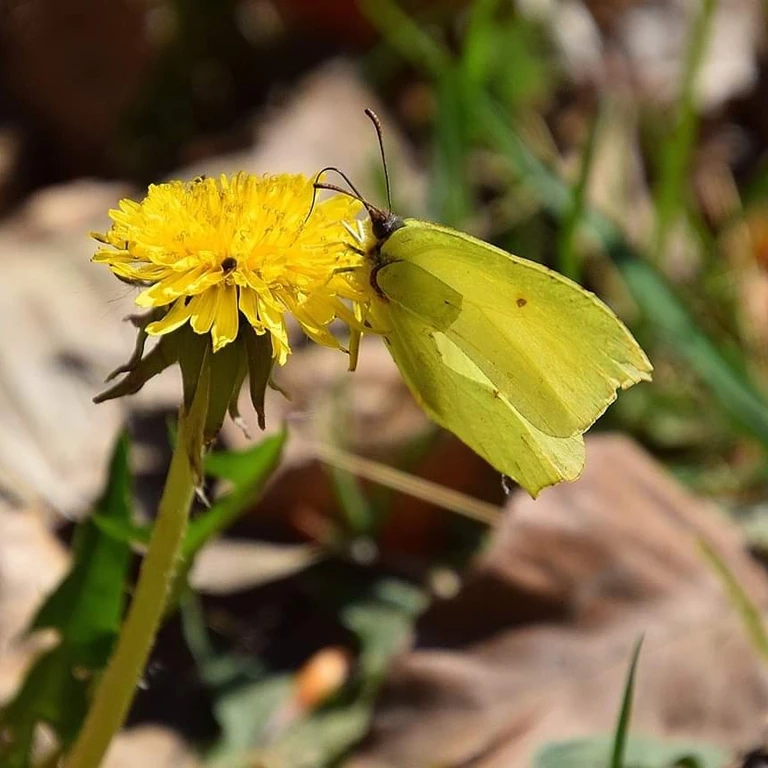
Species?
Gonepteryx rhamni
